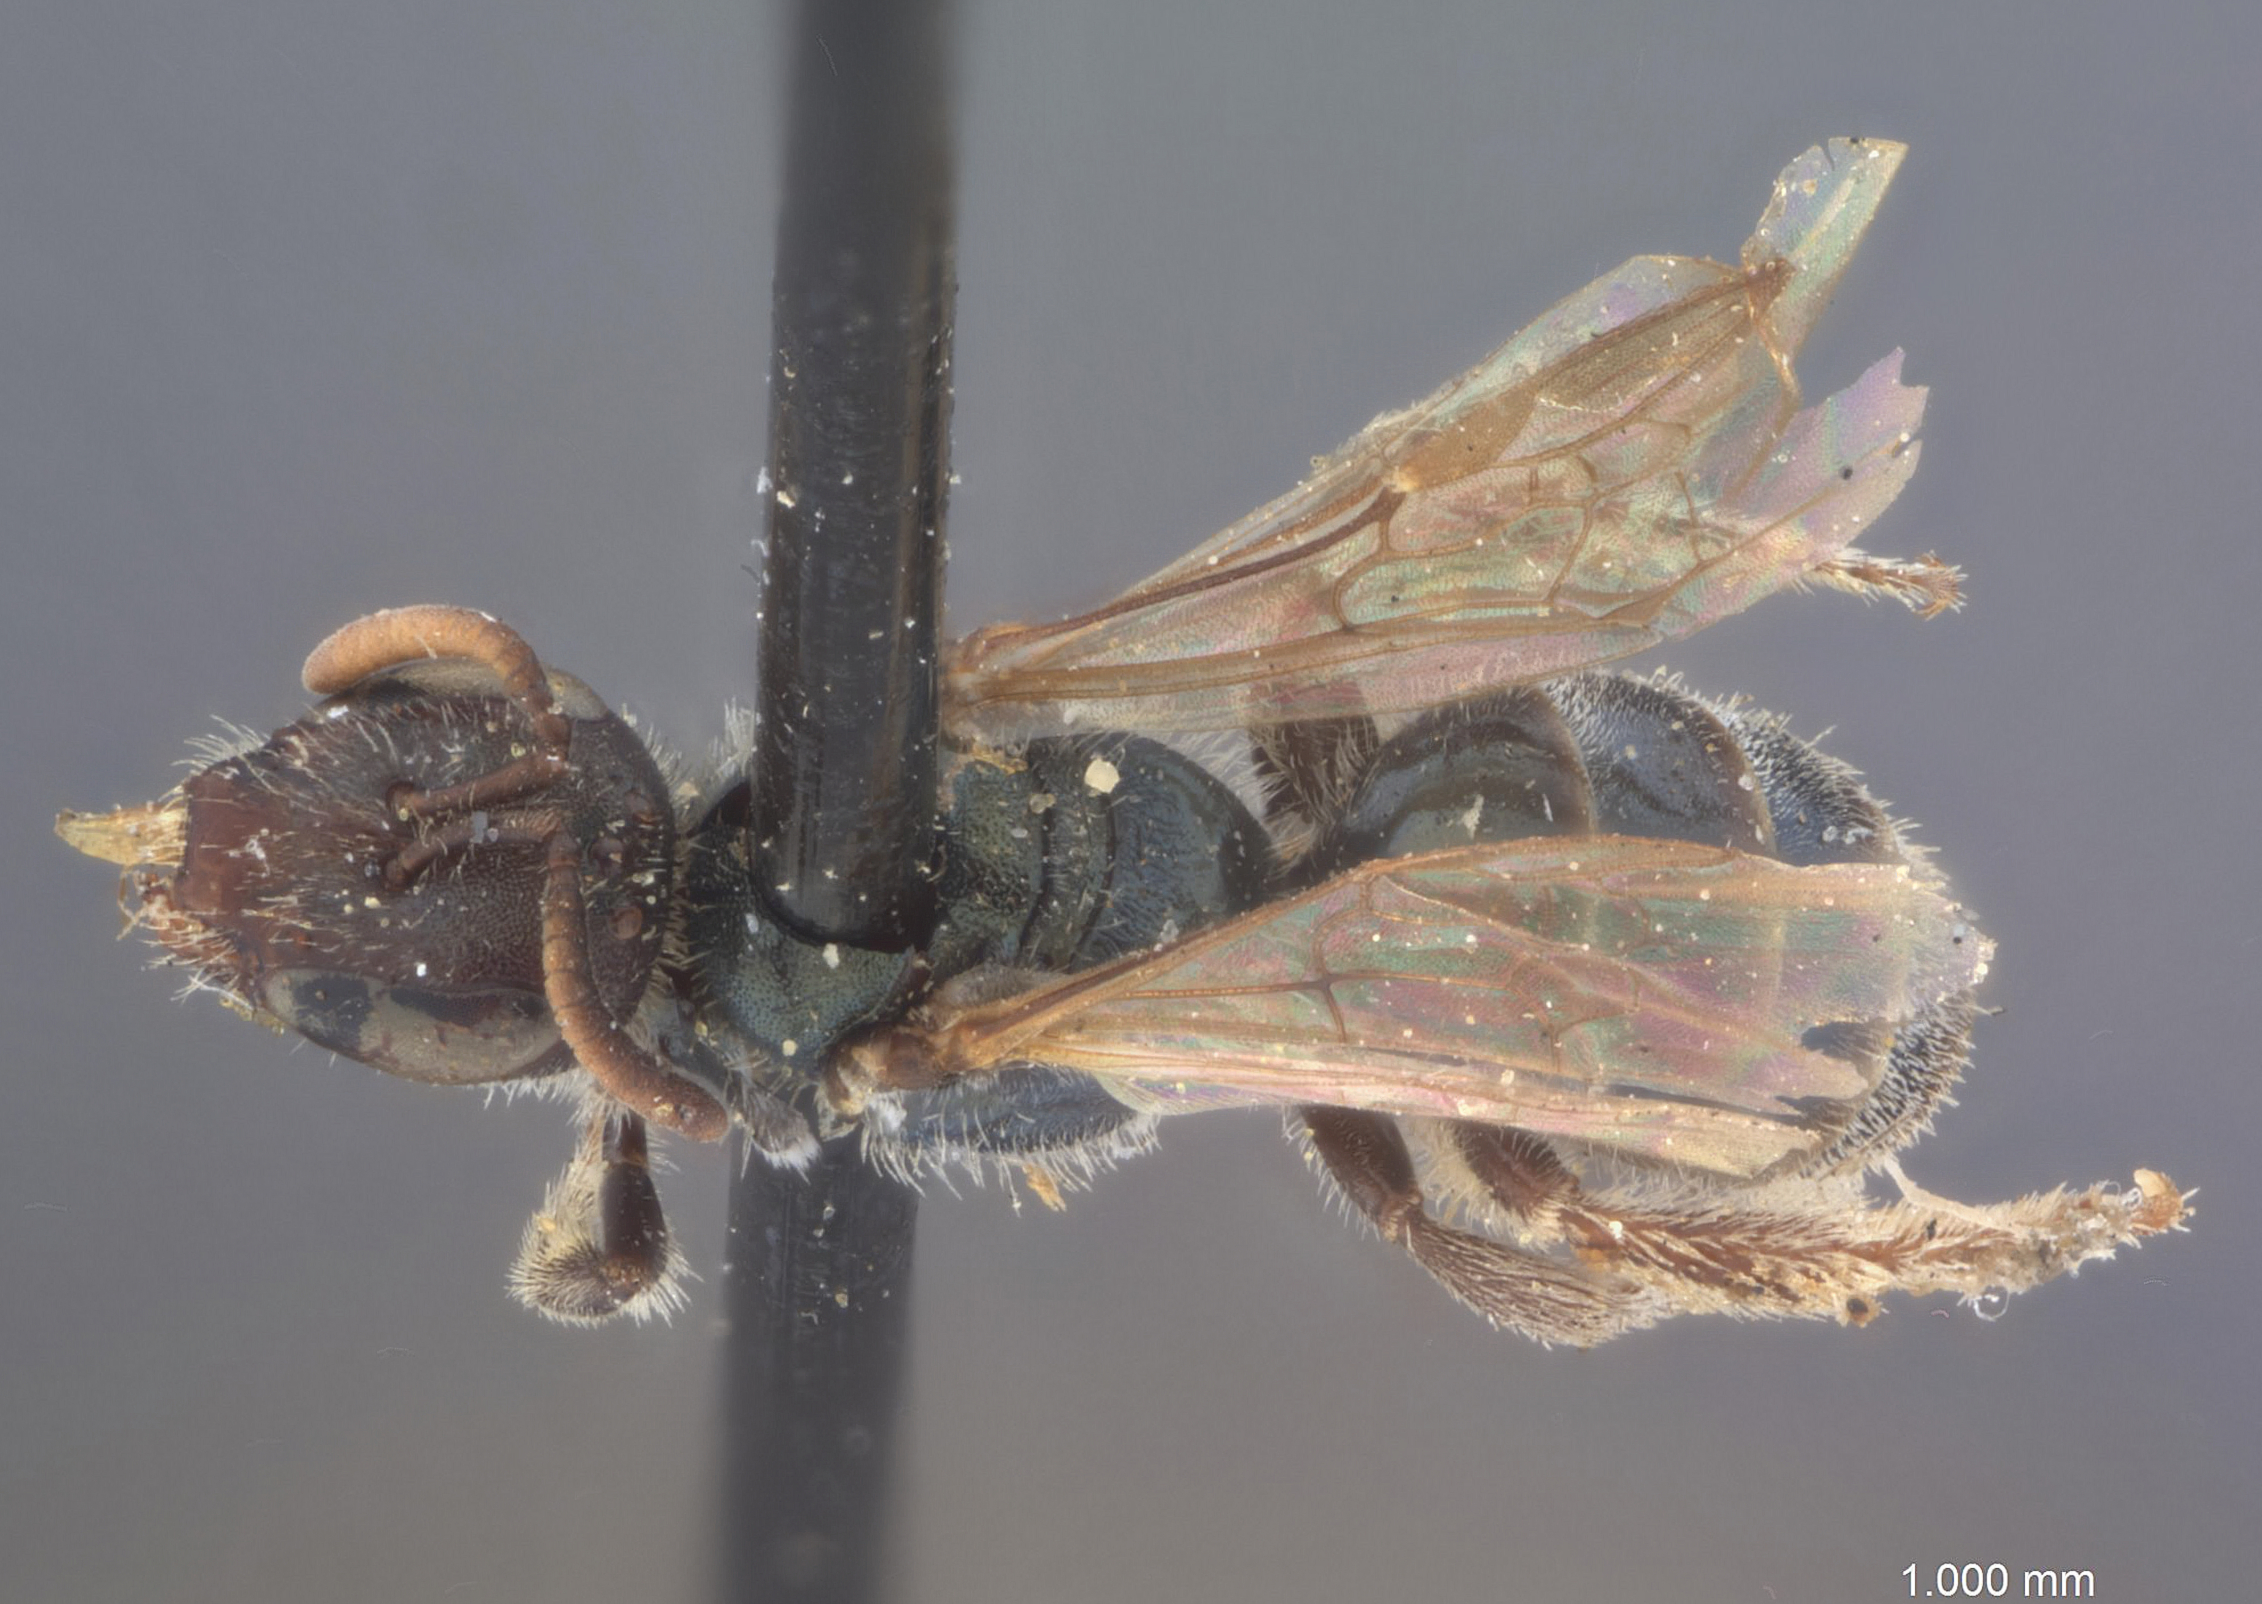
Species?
Halictus pavoninus
